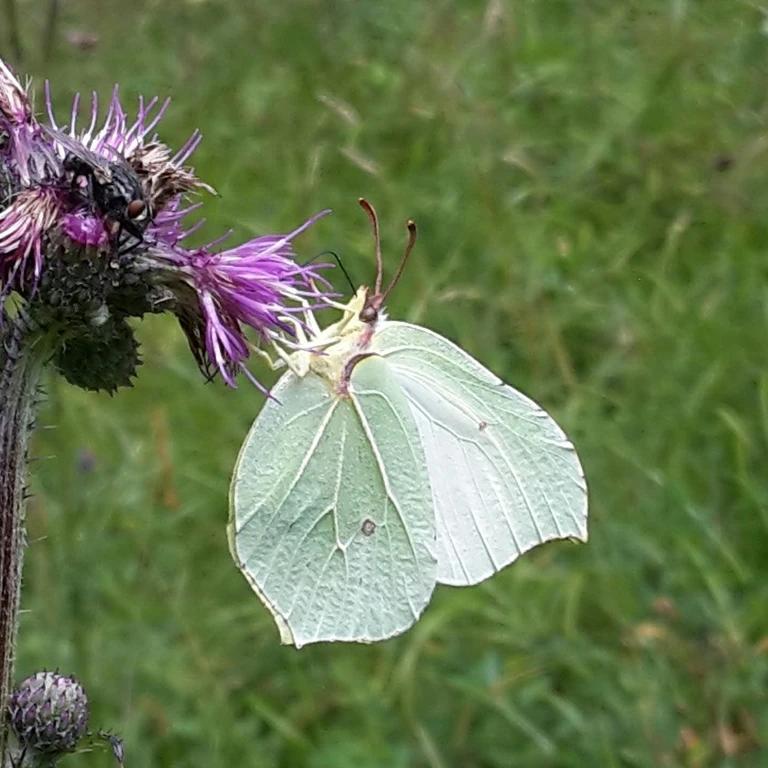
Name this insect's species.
Gonepteryx rhamni
